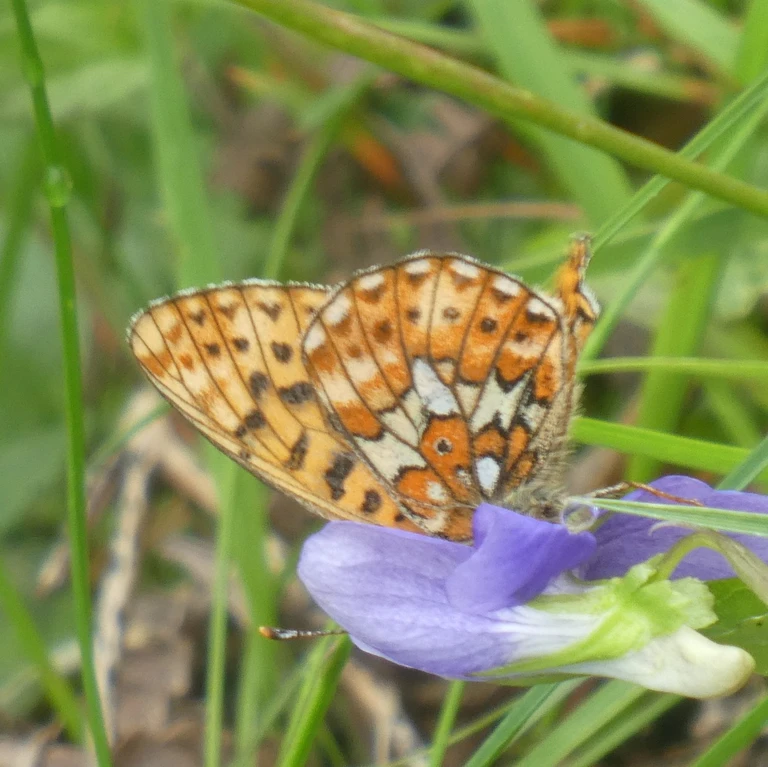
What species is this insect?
Boloria euphrosyne (also Clossiana euphrosyne)
